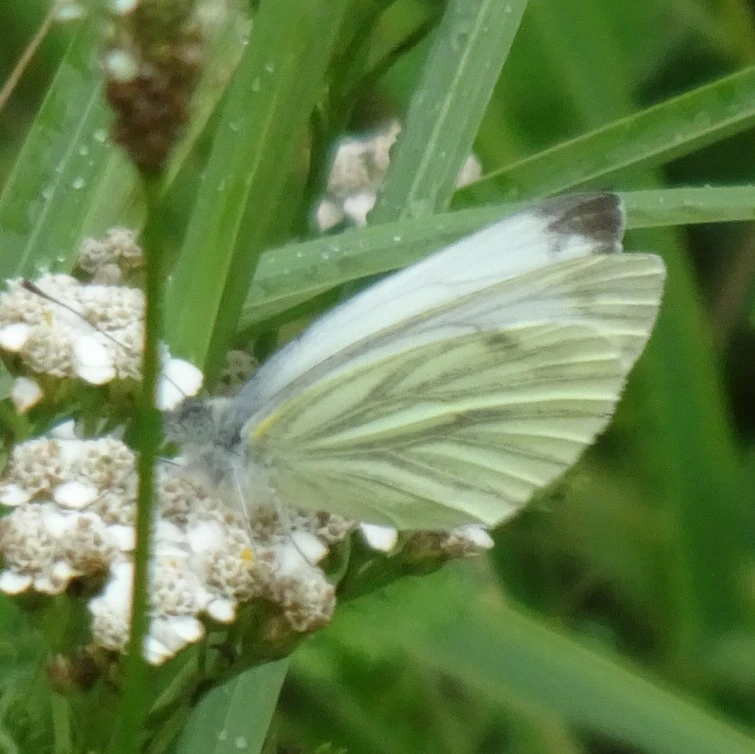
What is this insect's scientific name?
Pieris napi
